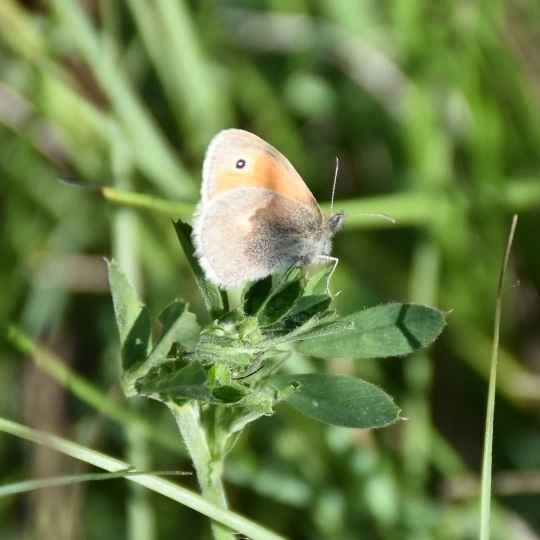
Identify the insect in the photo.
Coenonympha pamphilus
